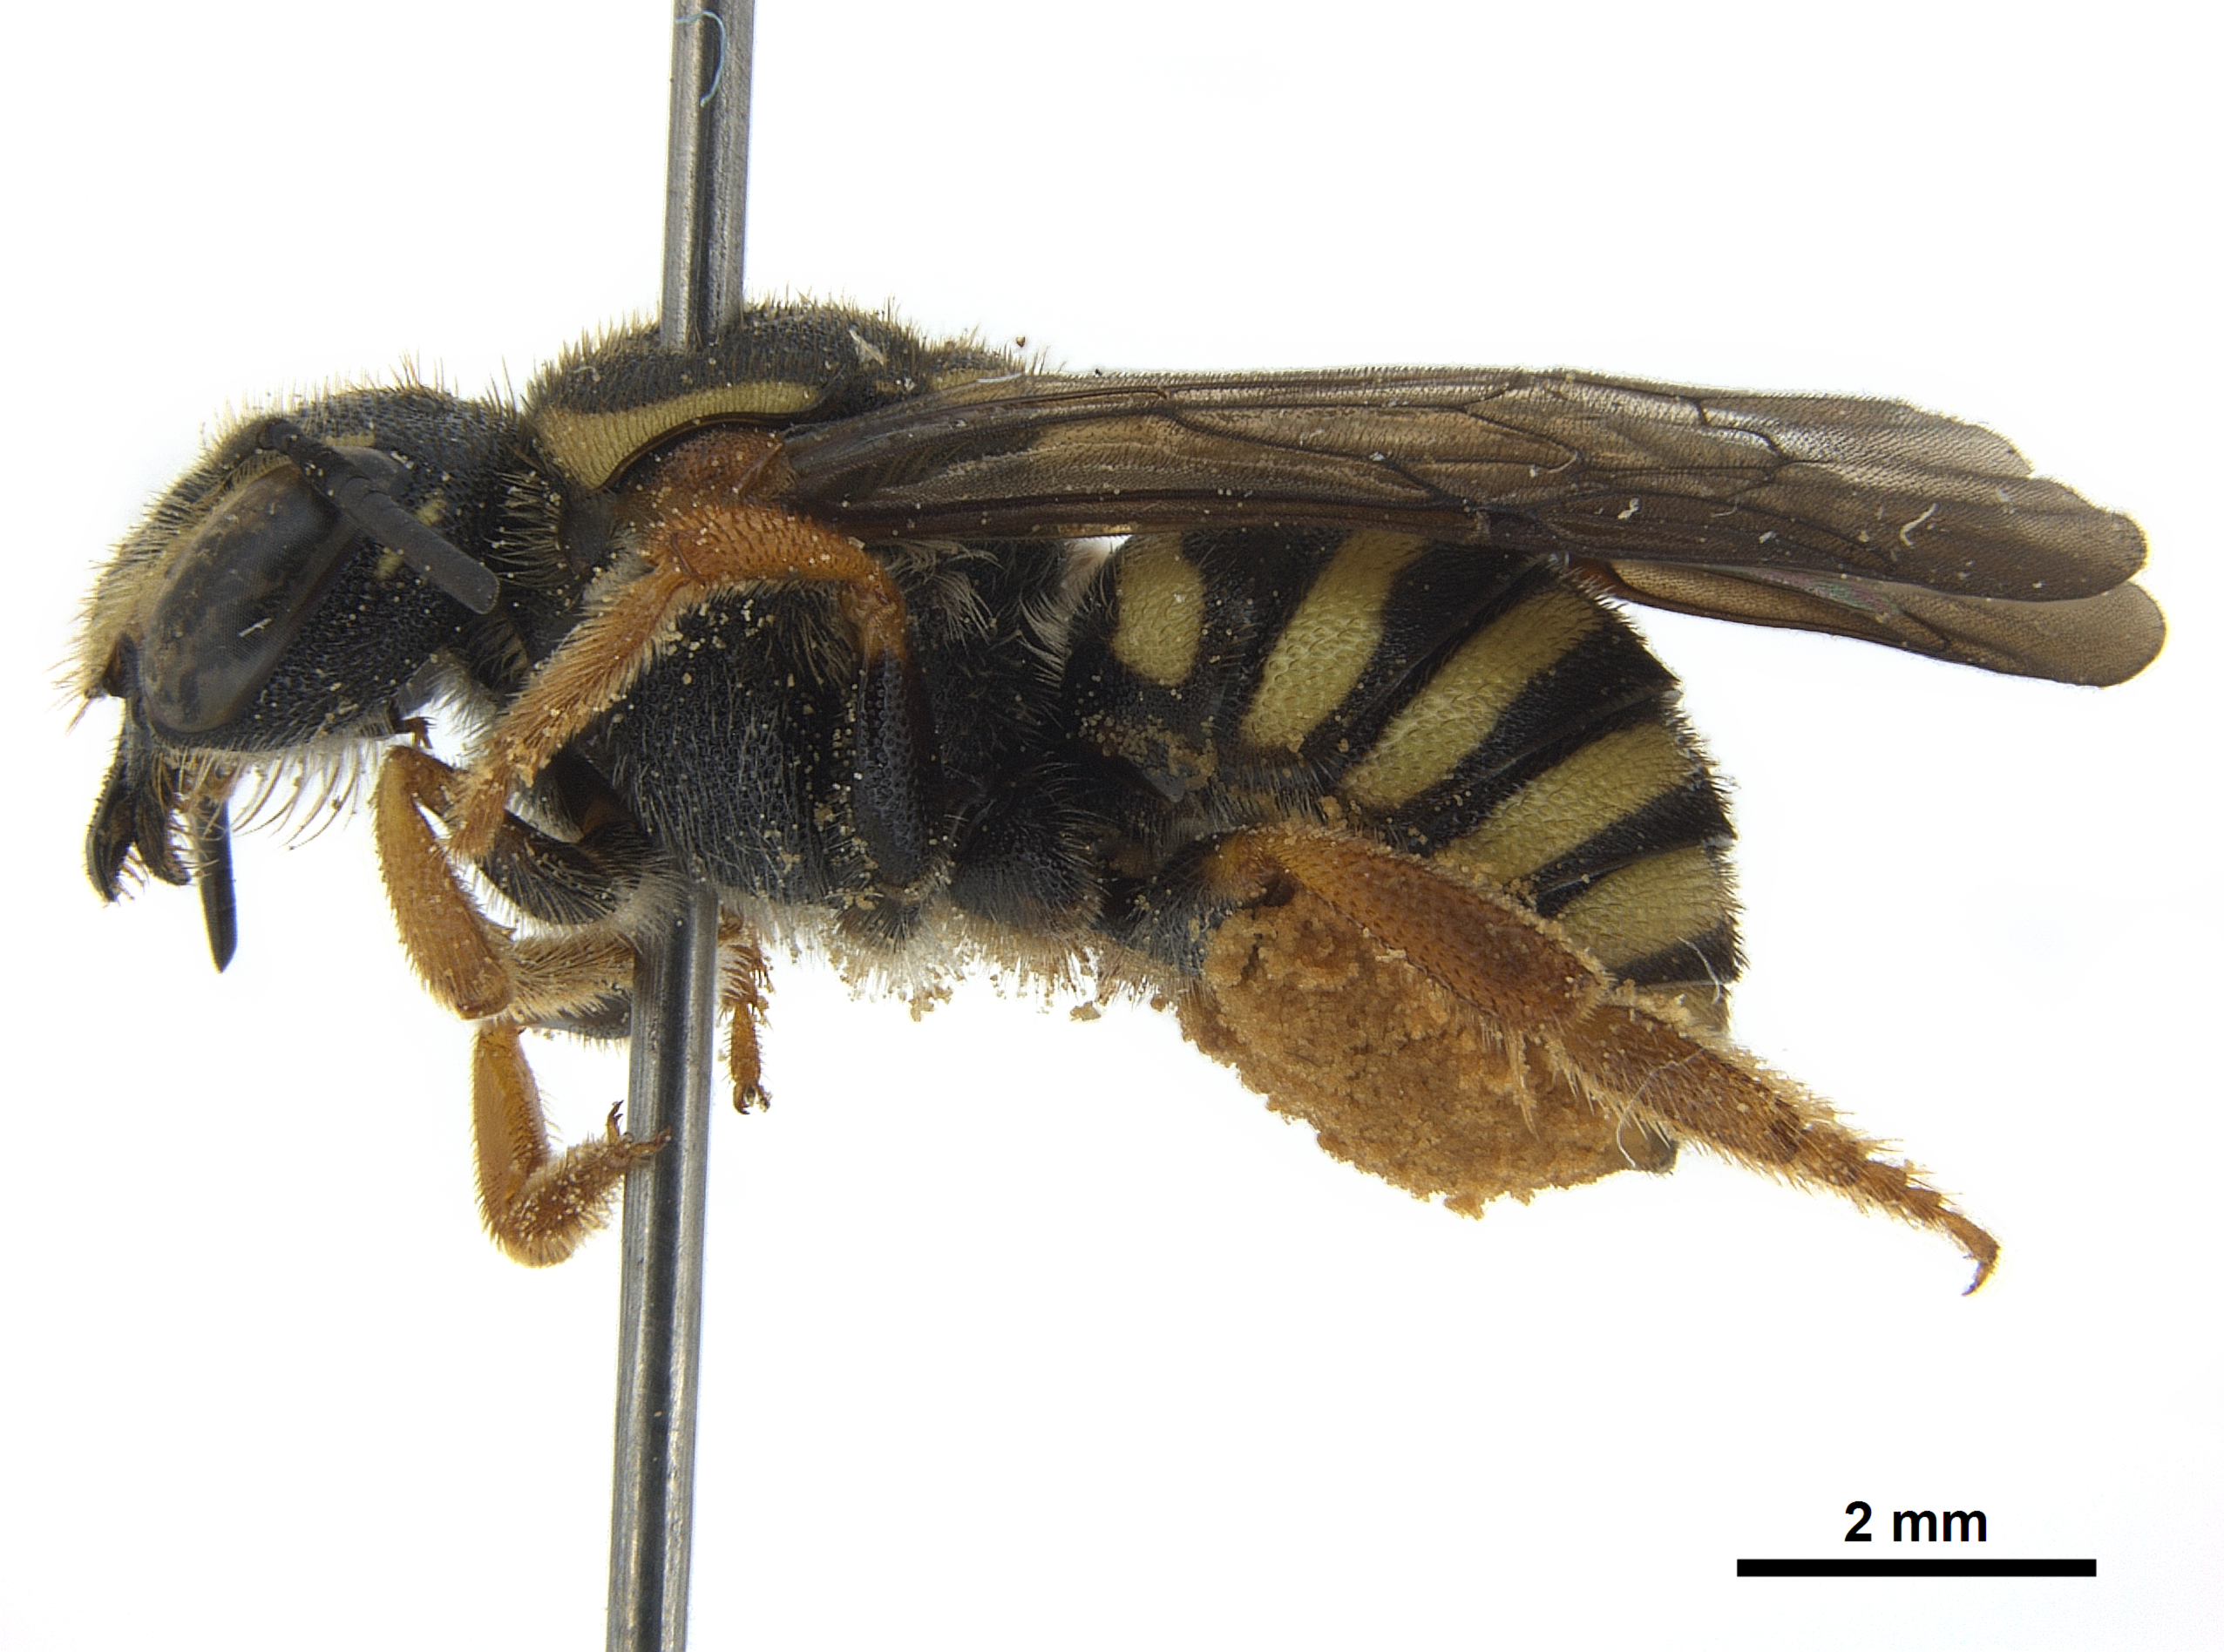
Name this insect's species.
Paranthidium jugatorium
